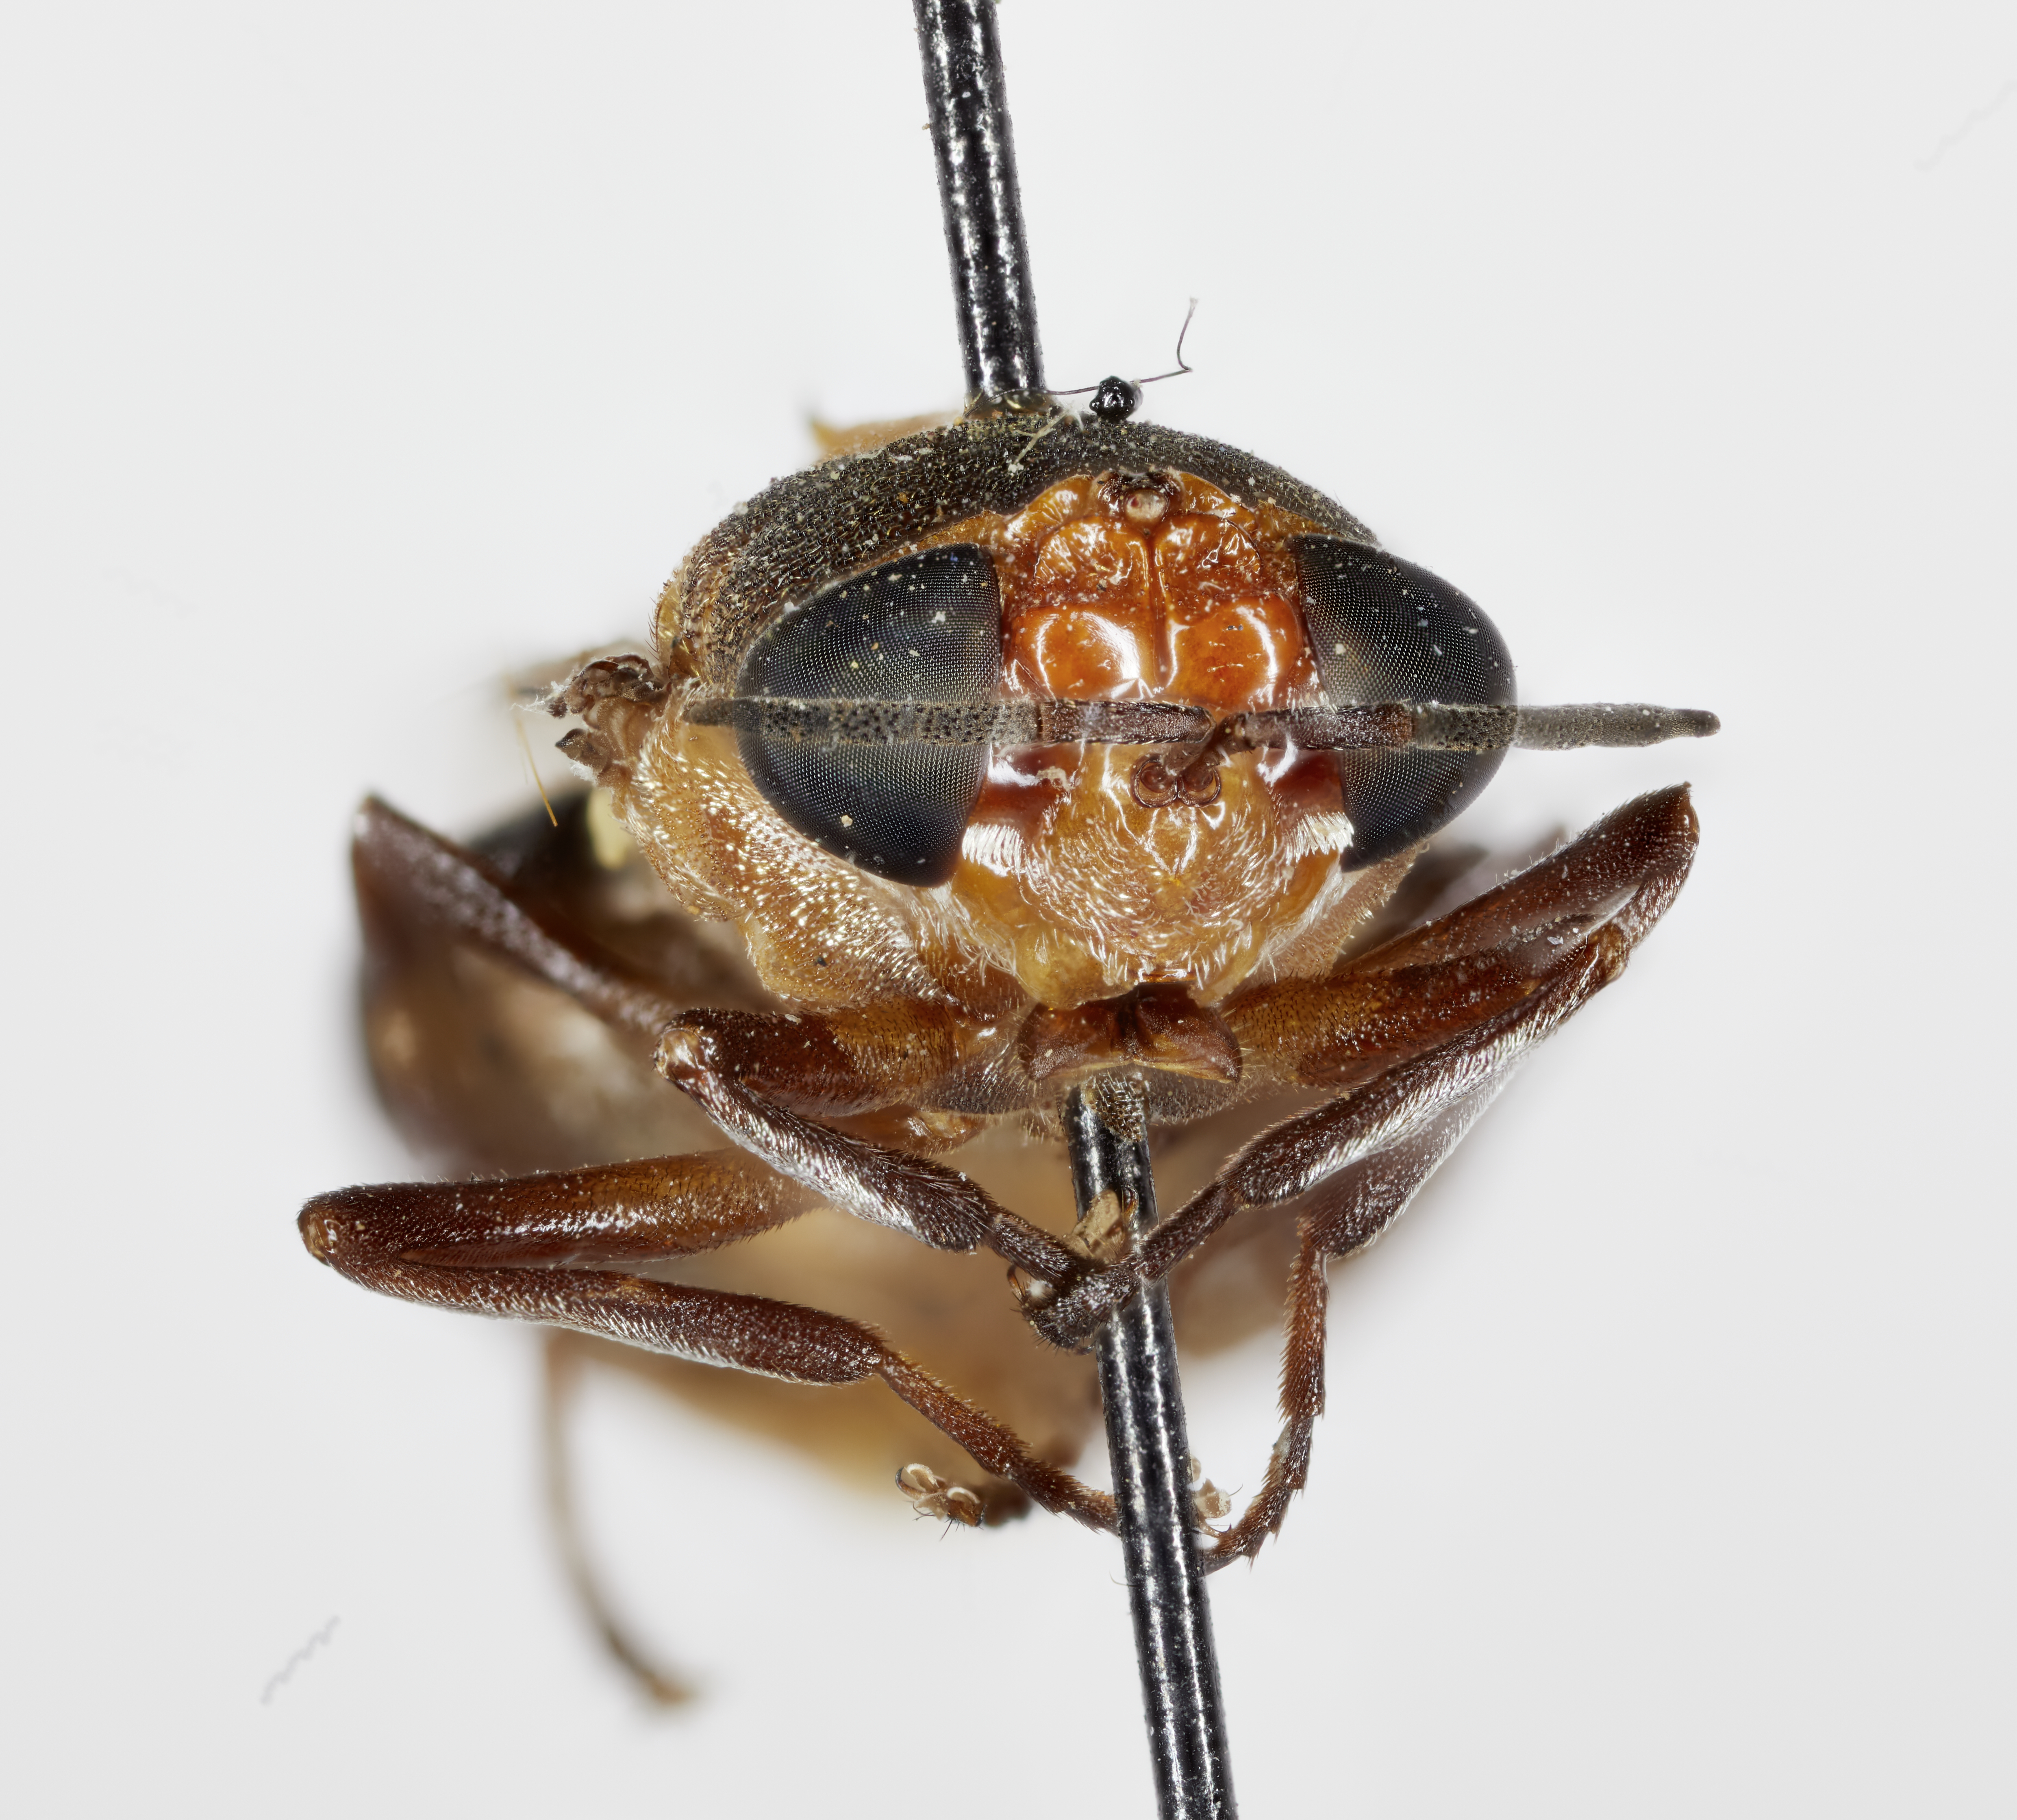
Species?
Zulumyia expansa
